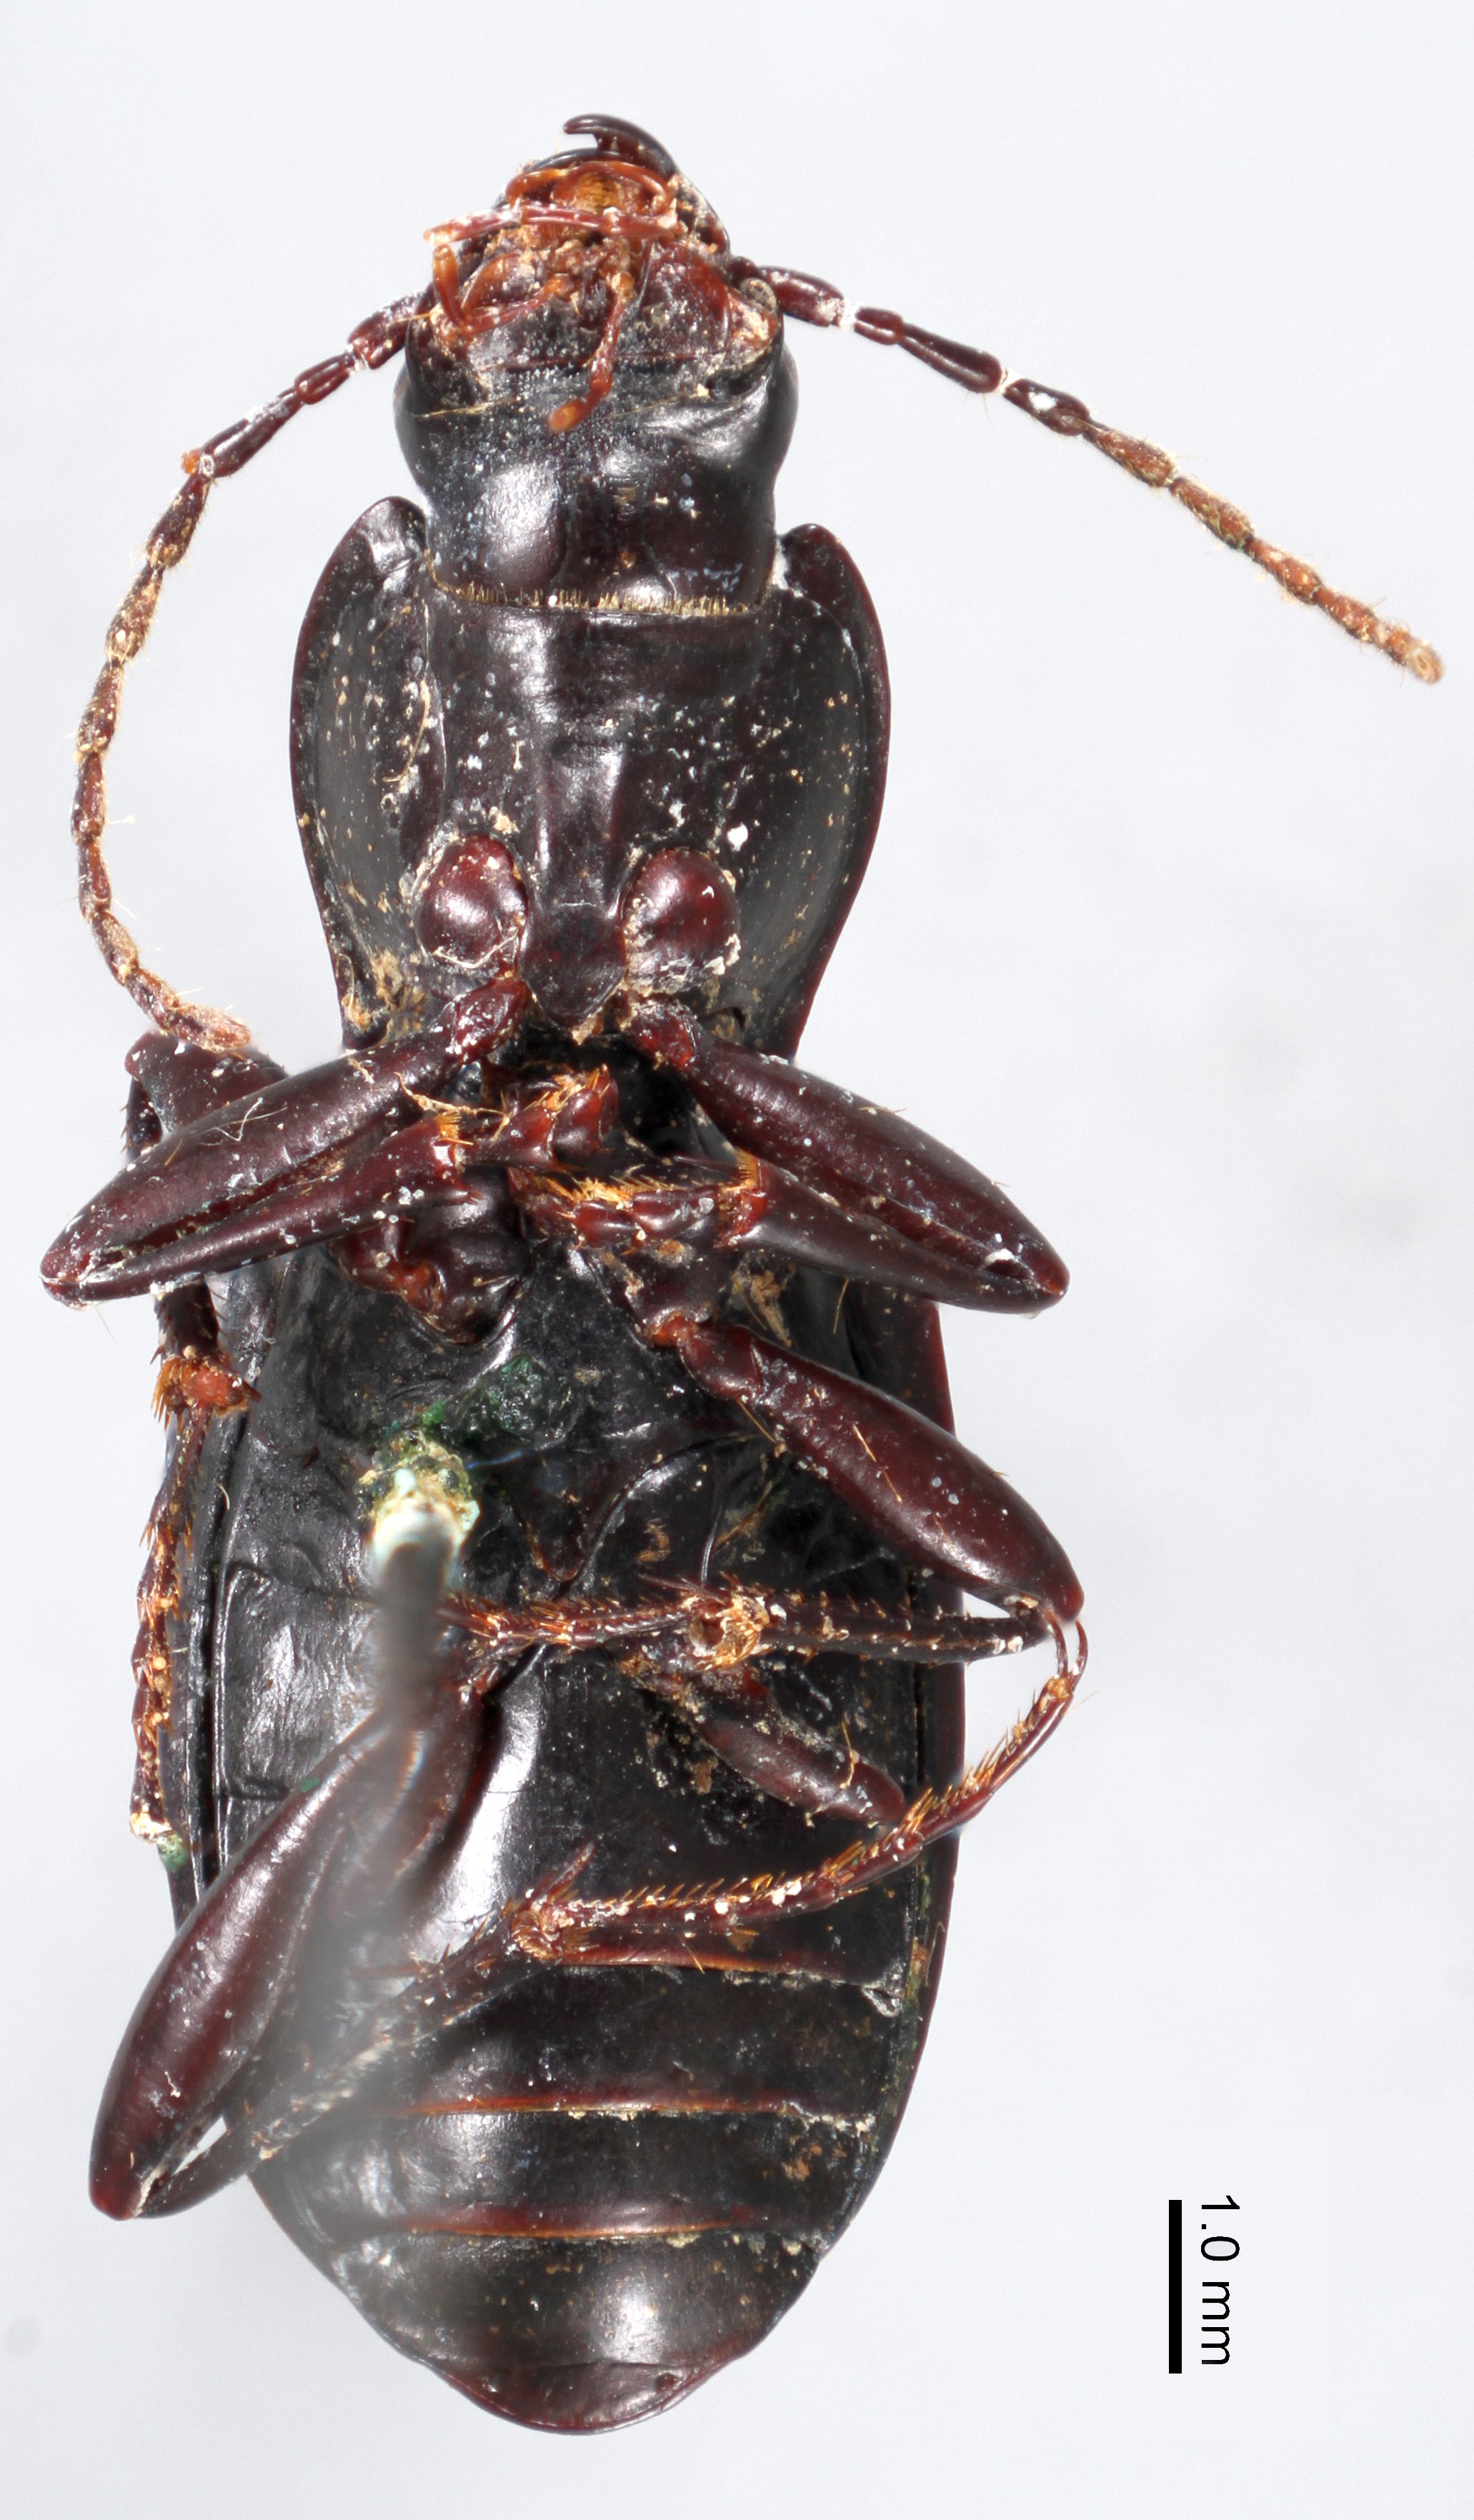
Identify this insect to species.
Pterostichus annosus
